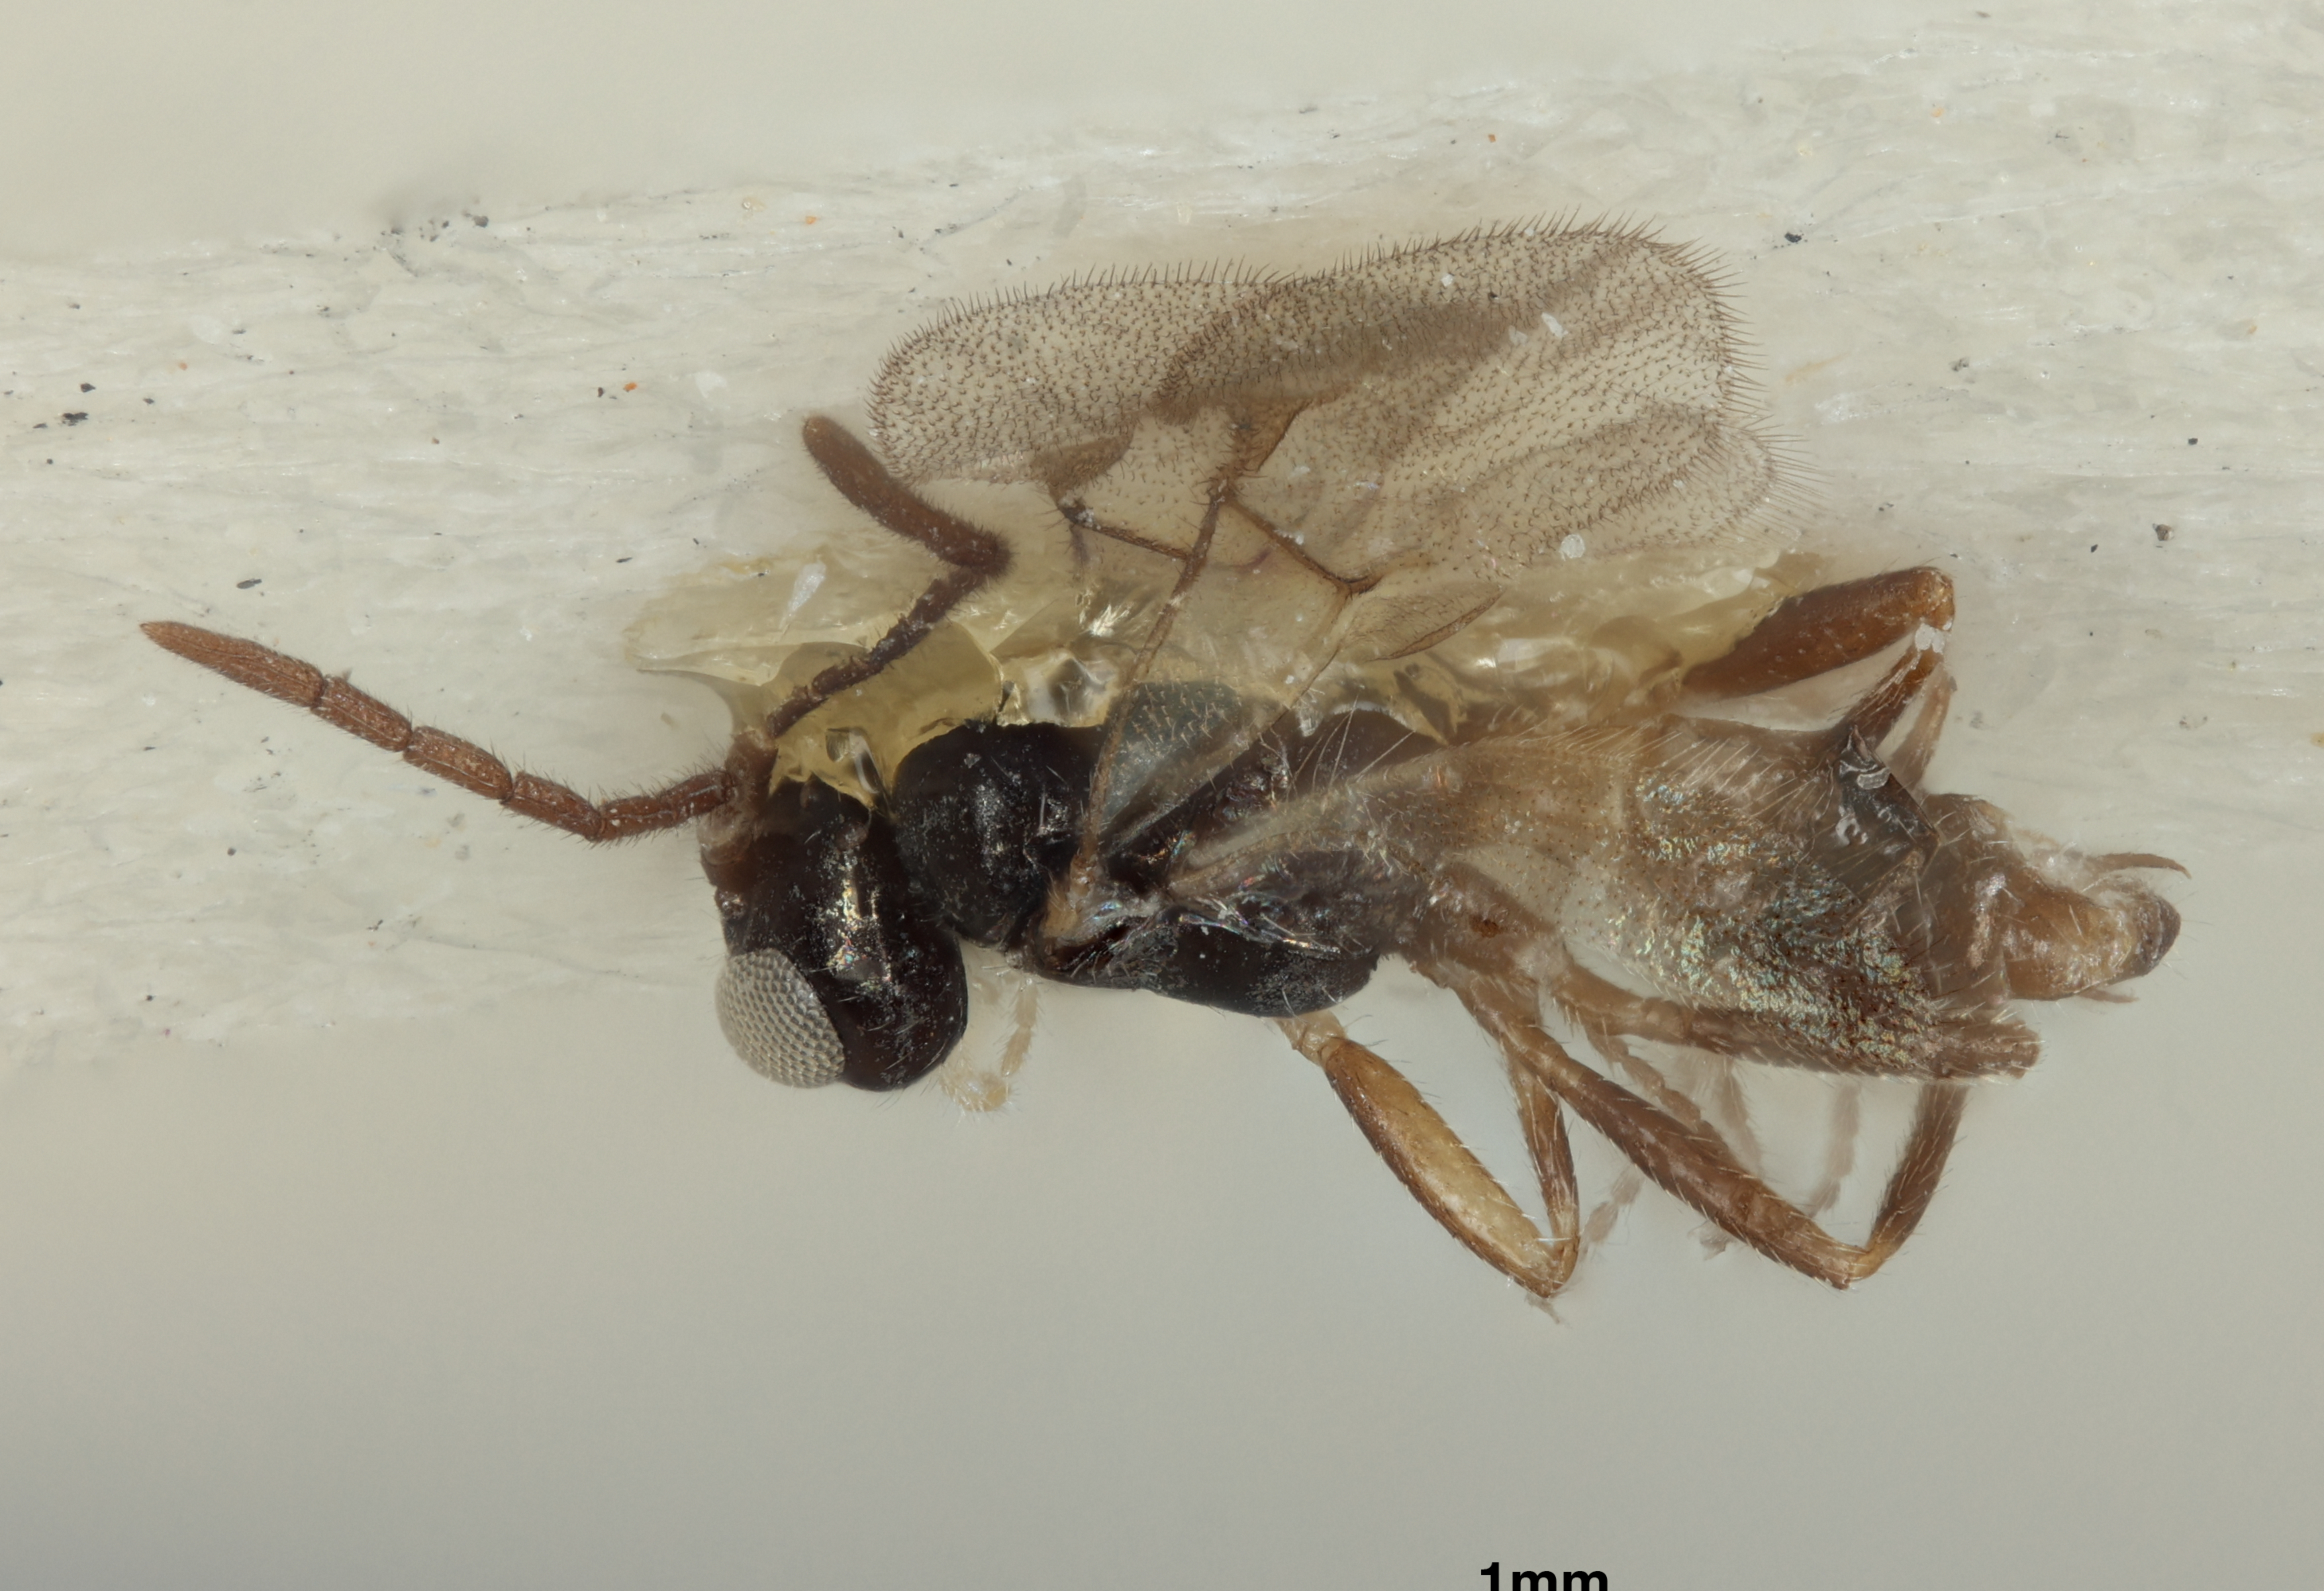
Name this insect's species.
Trioxys rosae
